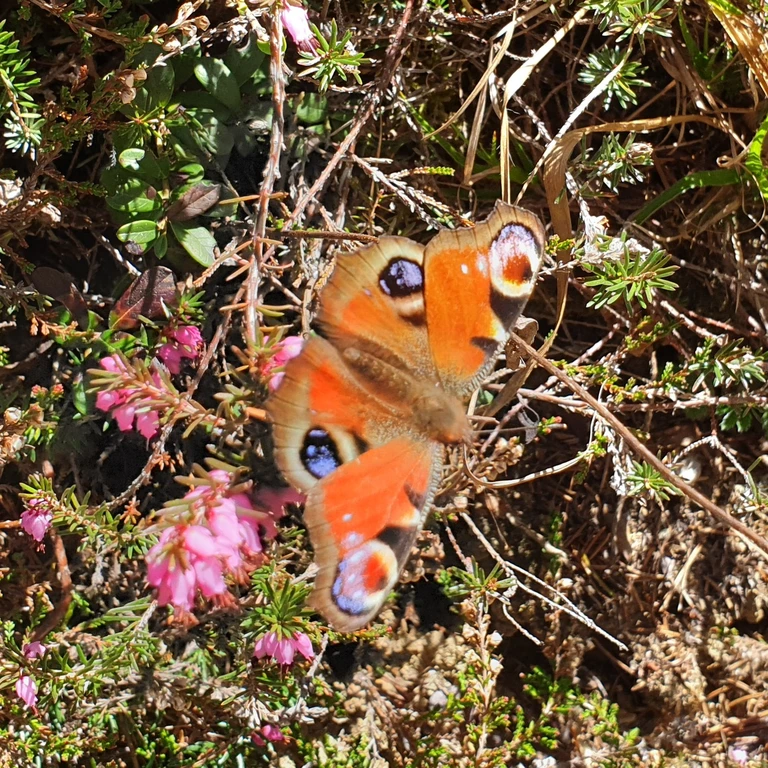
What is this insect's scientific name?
Aglais io
